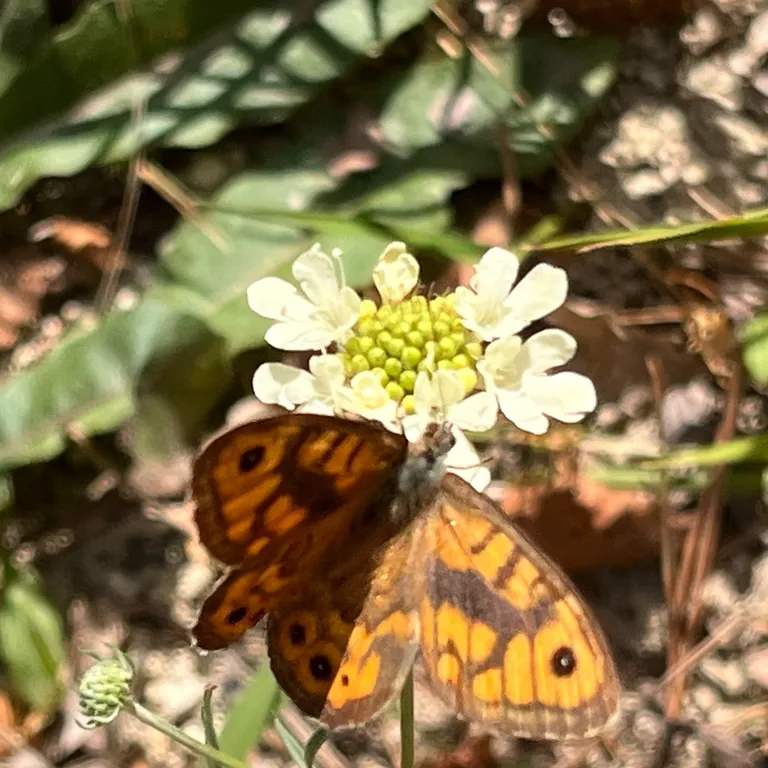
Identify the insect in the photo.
Lasiommata megera (also Pararge megera)
